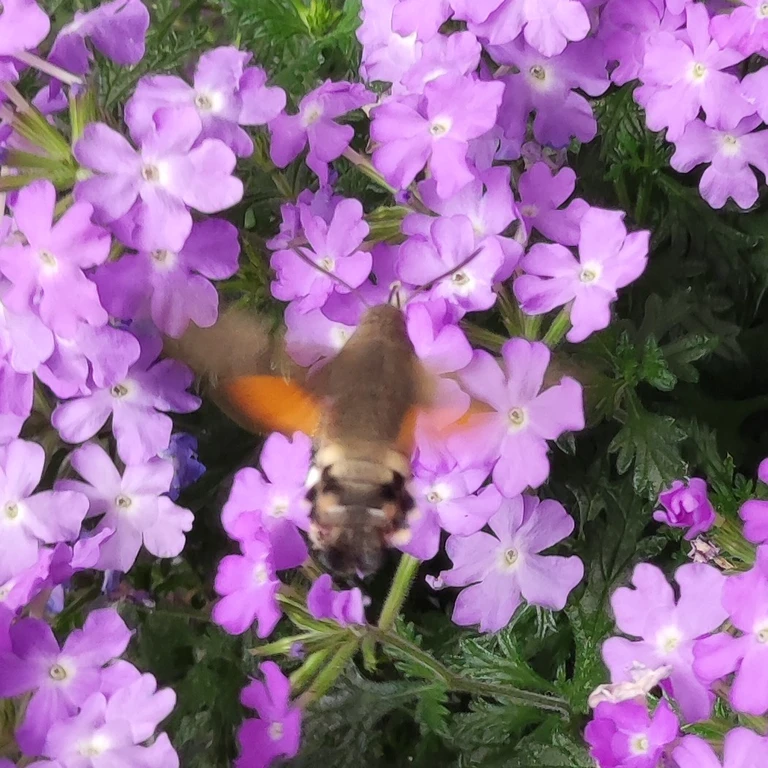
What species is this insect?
Macroglossum stellatarum
